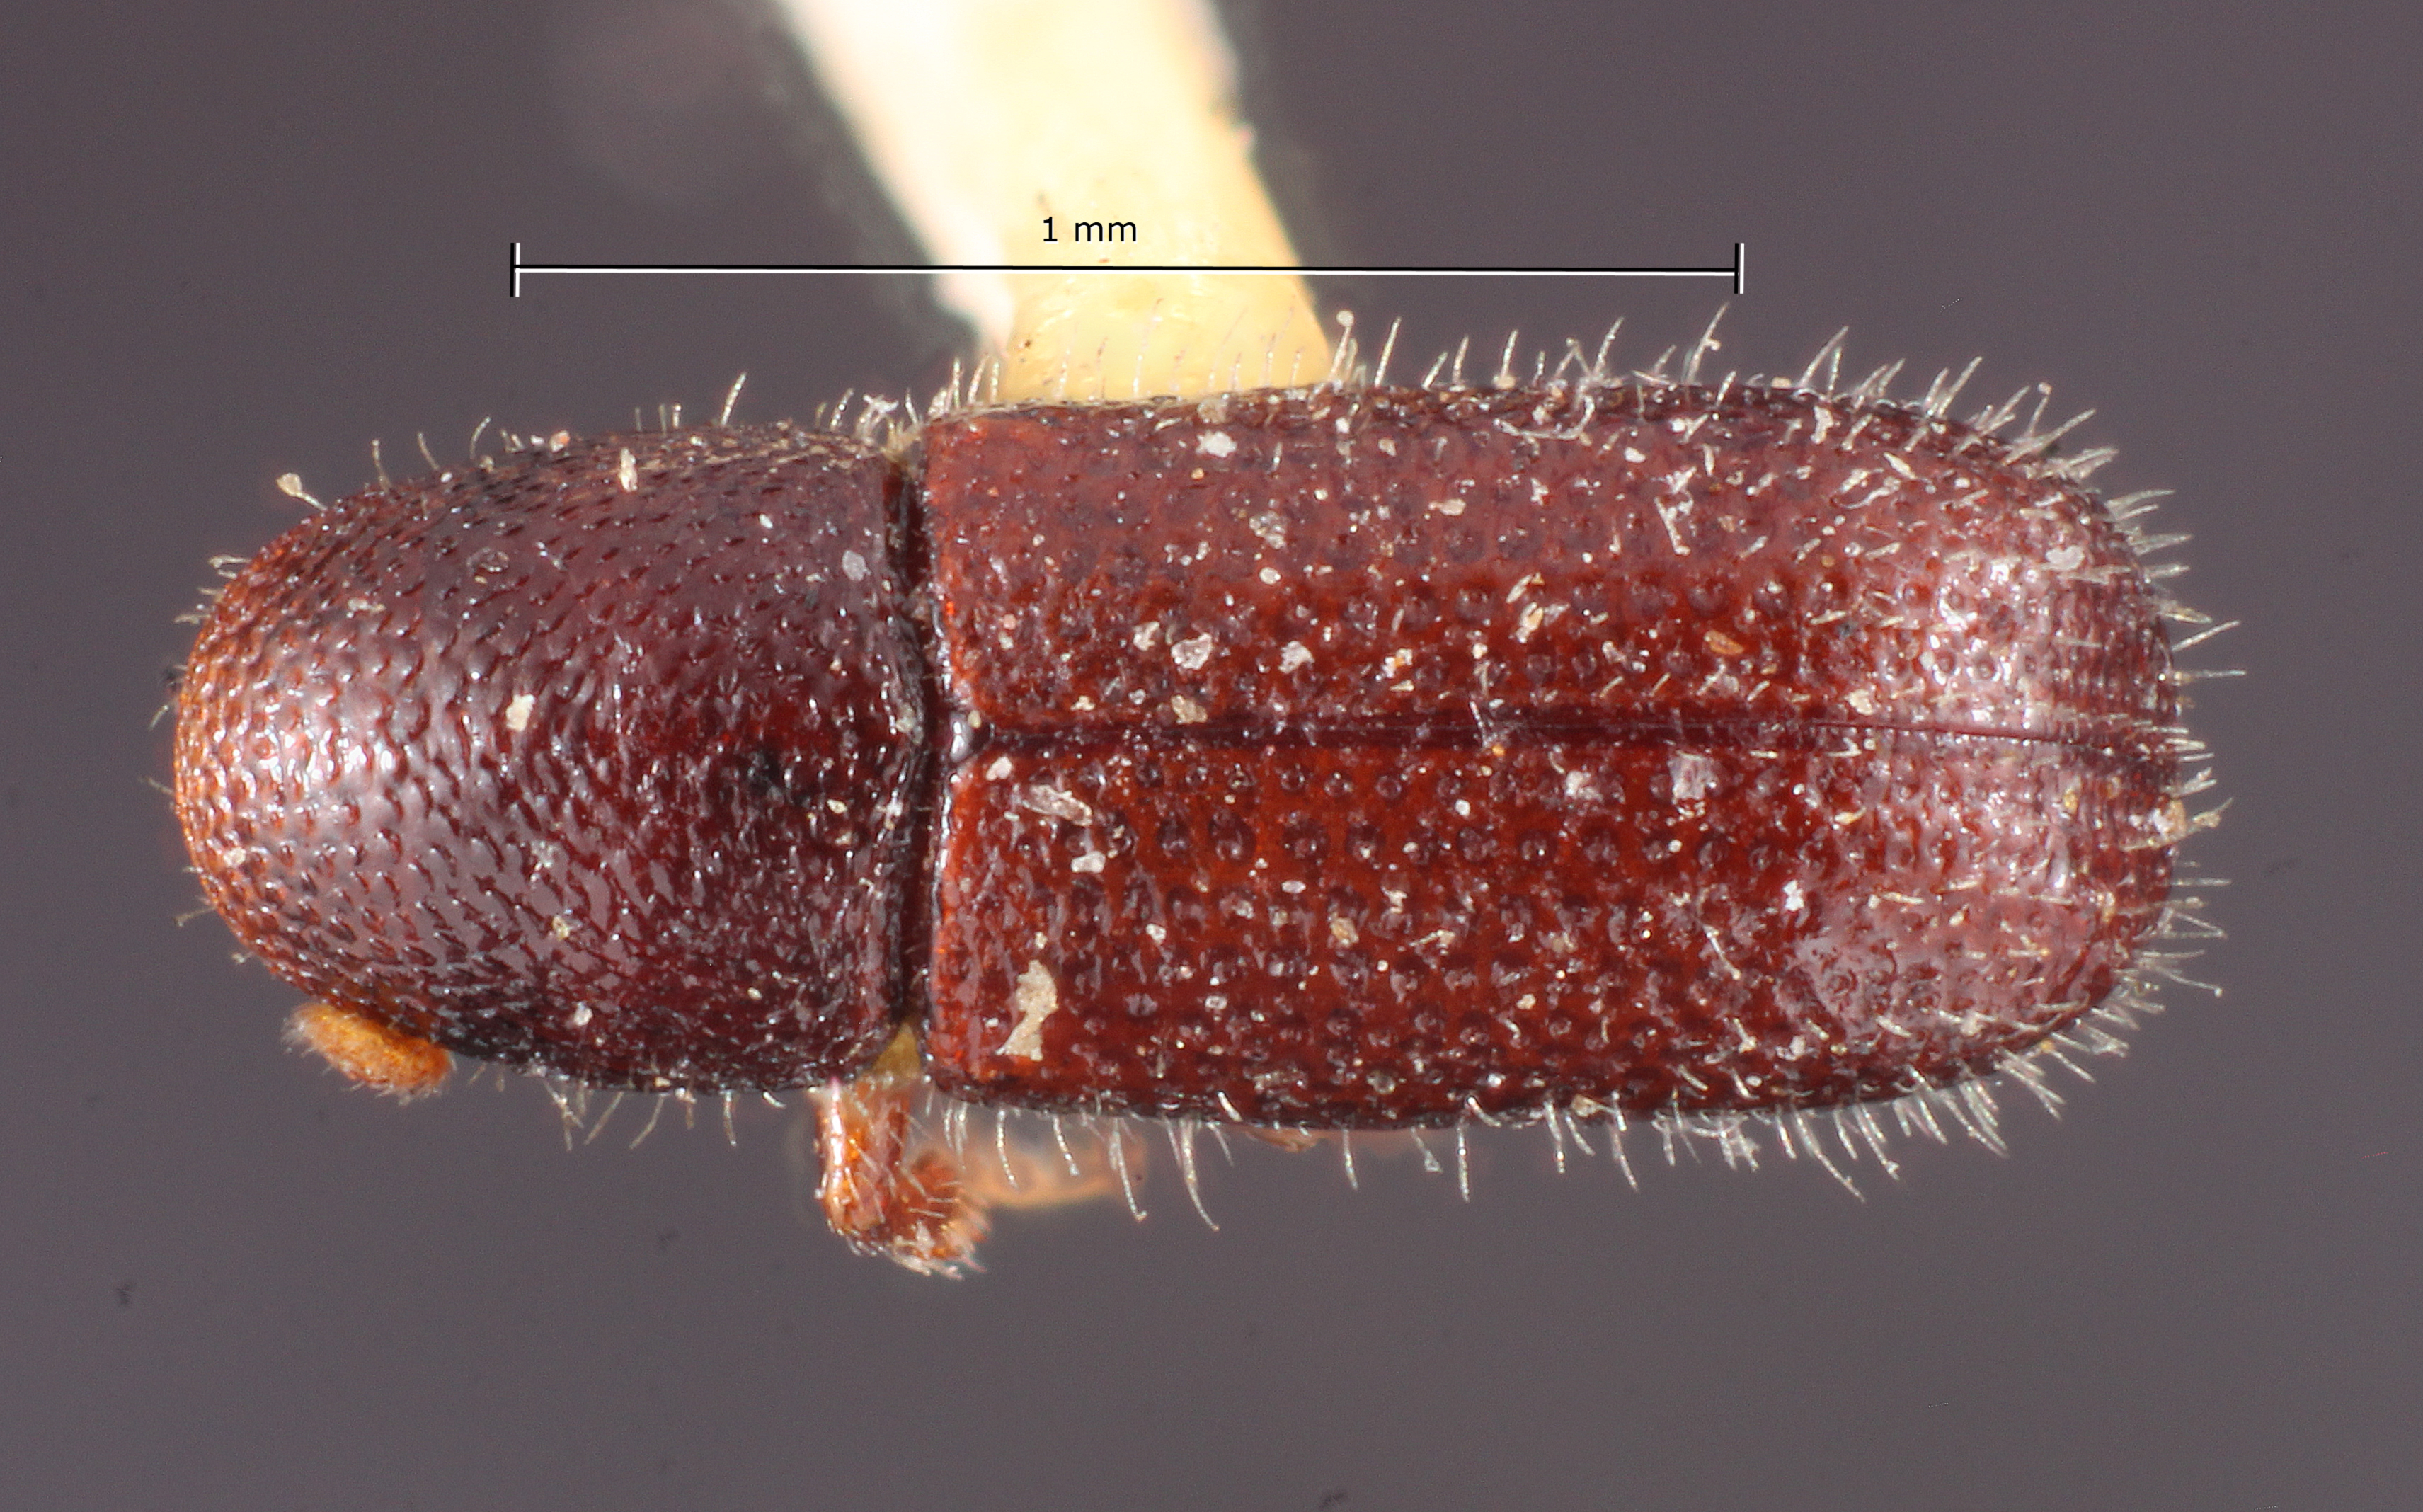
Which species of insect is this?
Xylocleptes anonae
